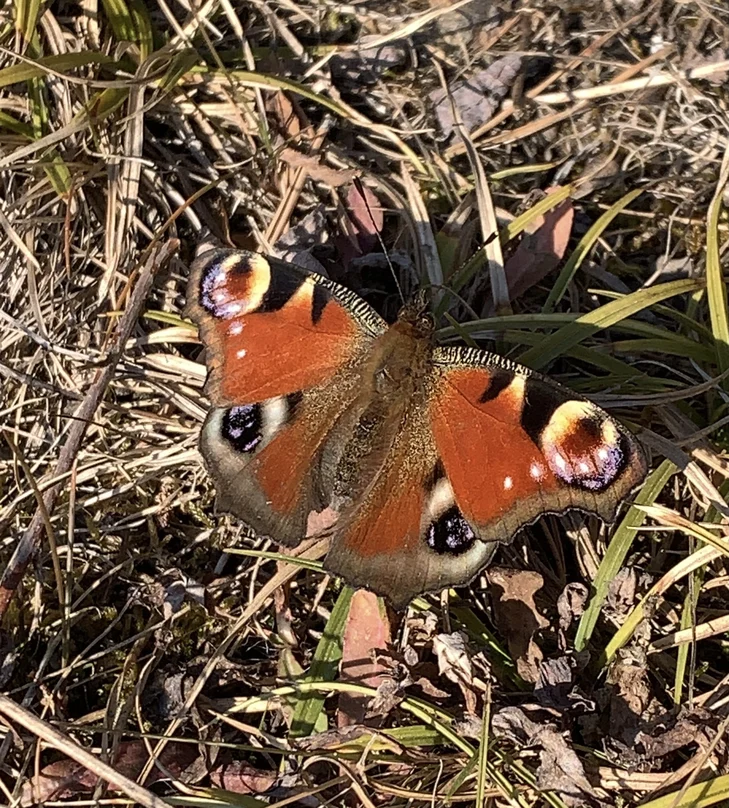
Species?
Aglais io
